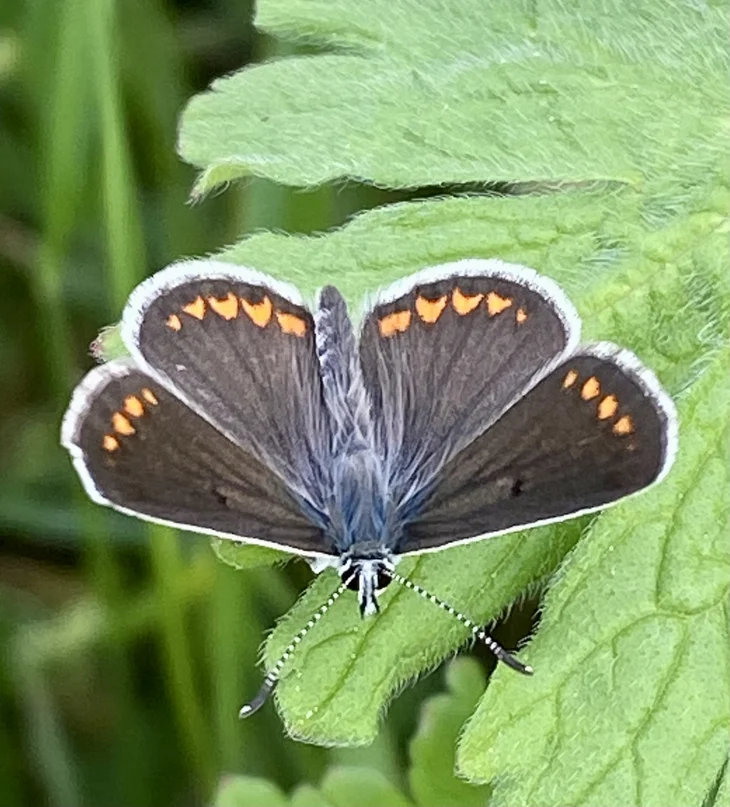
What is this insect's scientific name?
Aricia agestis/artaxerxes
